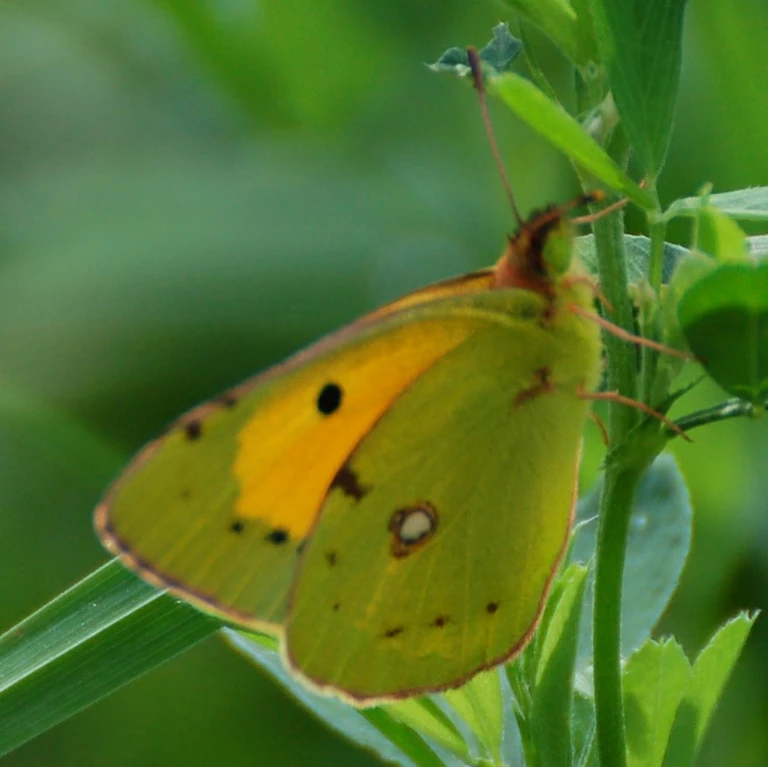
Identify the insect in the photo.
Colias croceus
